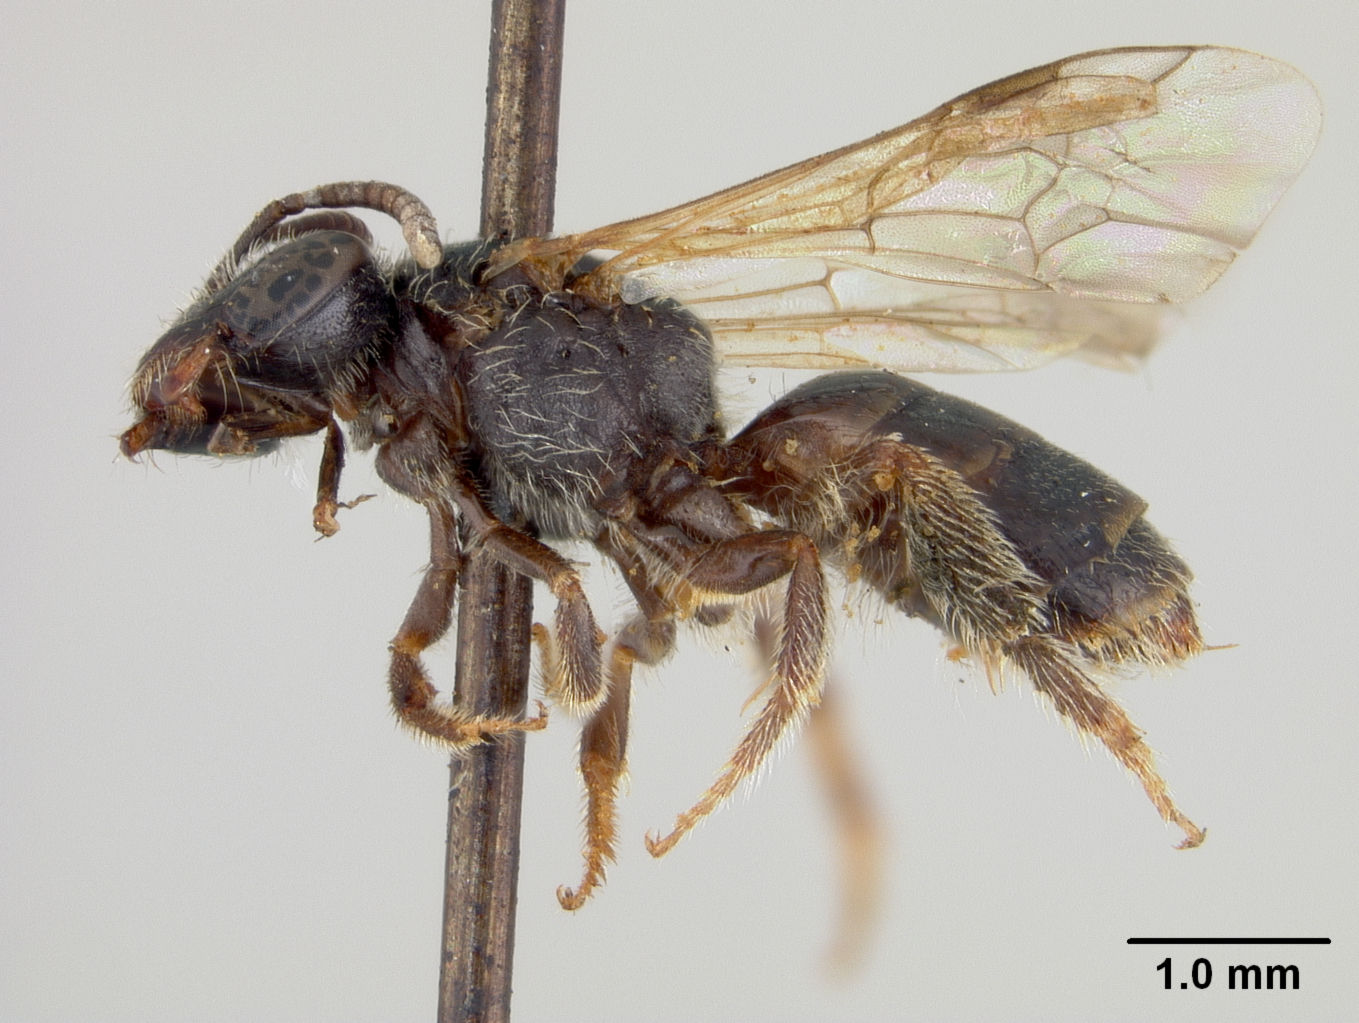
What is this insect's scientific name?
Halictus brachycephalus
